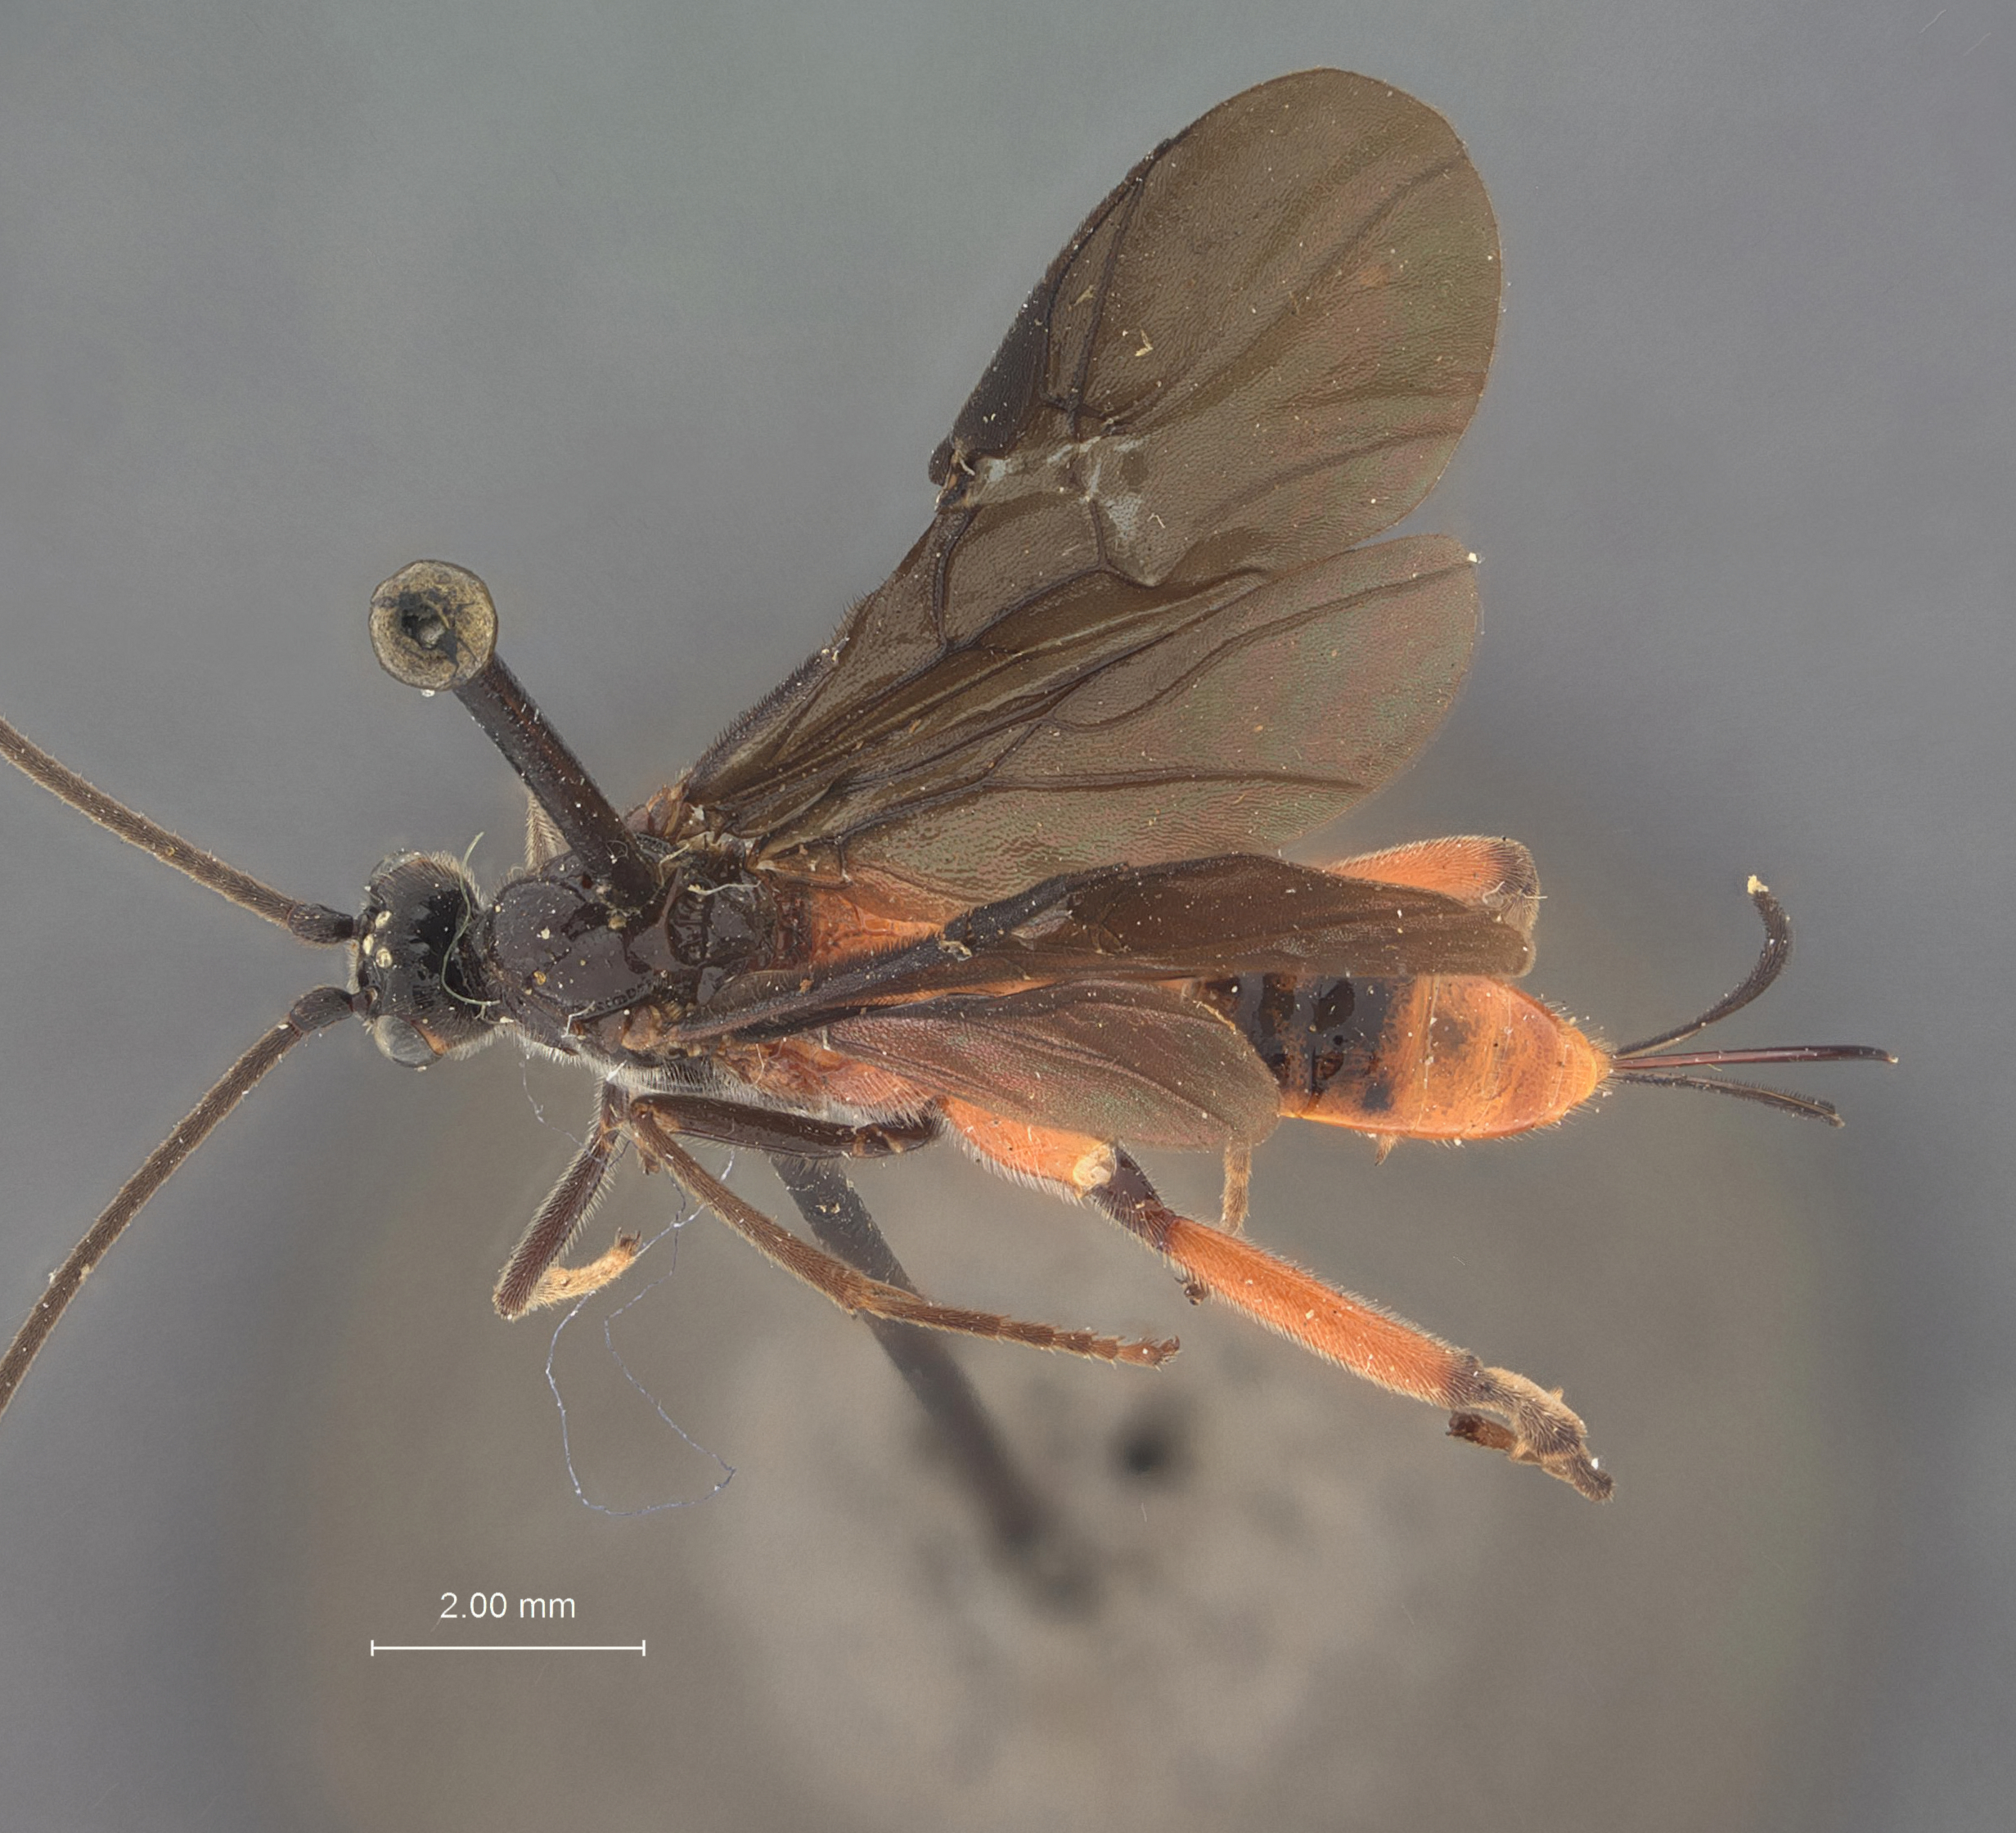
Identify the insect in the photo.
Bassus spiracularis
